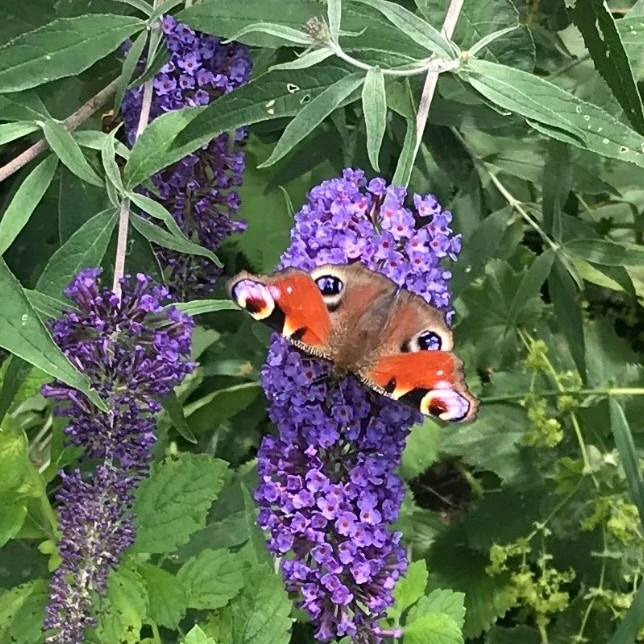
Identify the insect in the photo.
Aglais io
